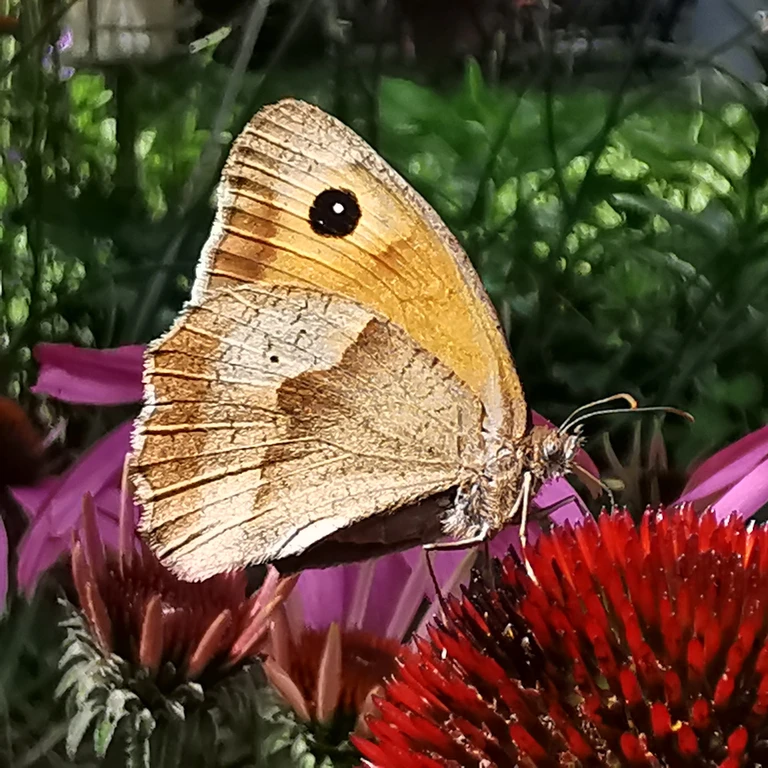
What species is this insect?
Maniola jurtina
